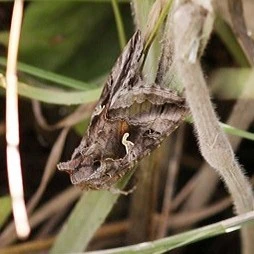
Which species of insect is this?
Autographa gamma
